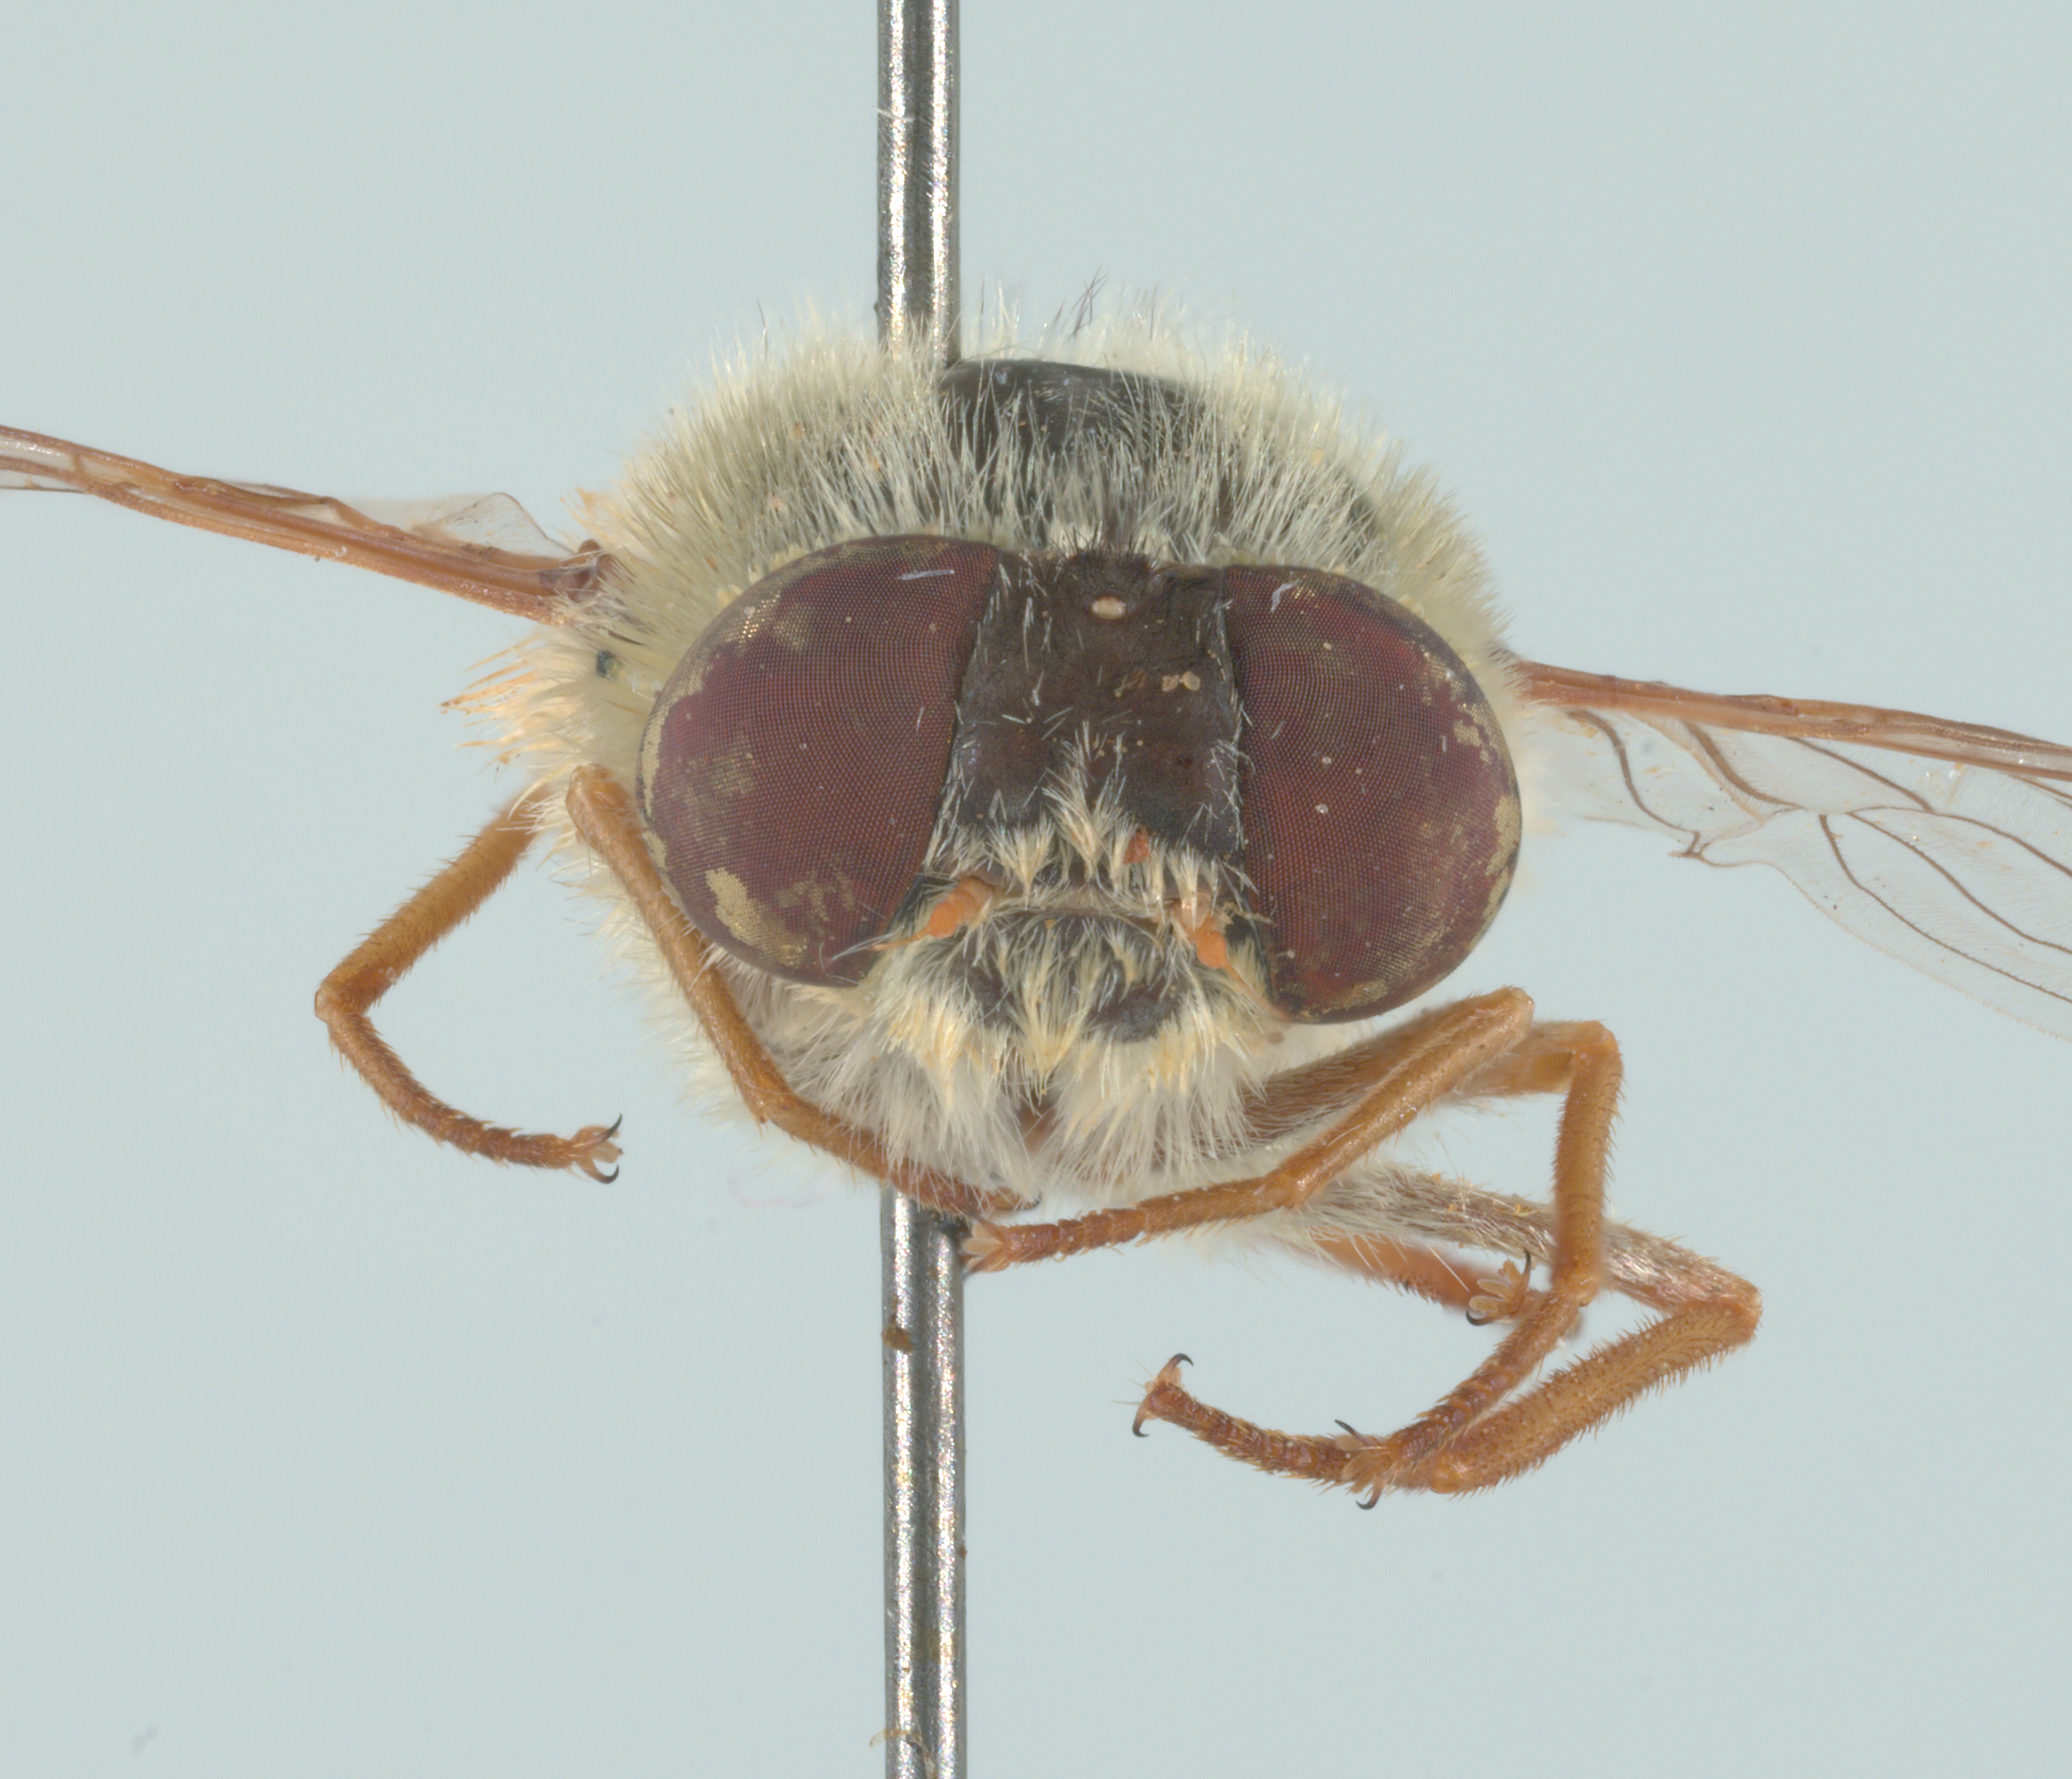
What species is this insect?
Neorhynchocephalus sackenii
